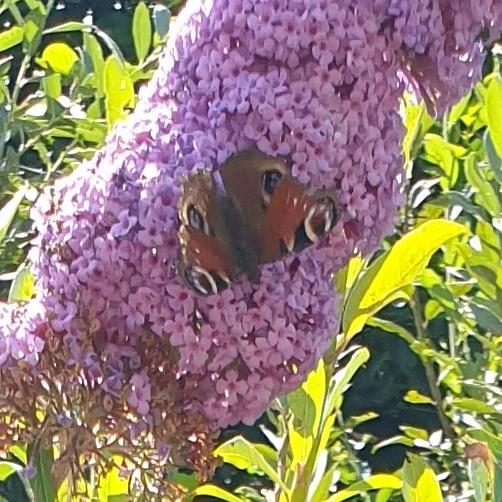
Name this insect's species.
Aglais io
